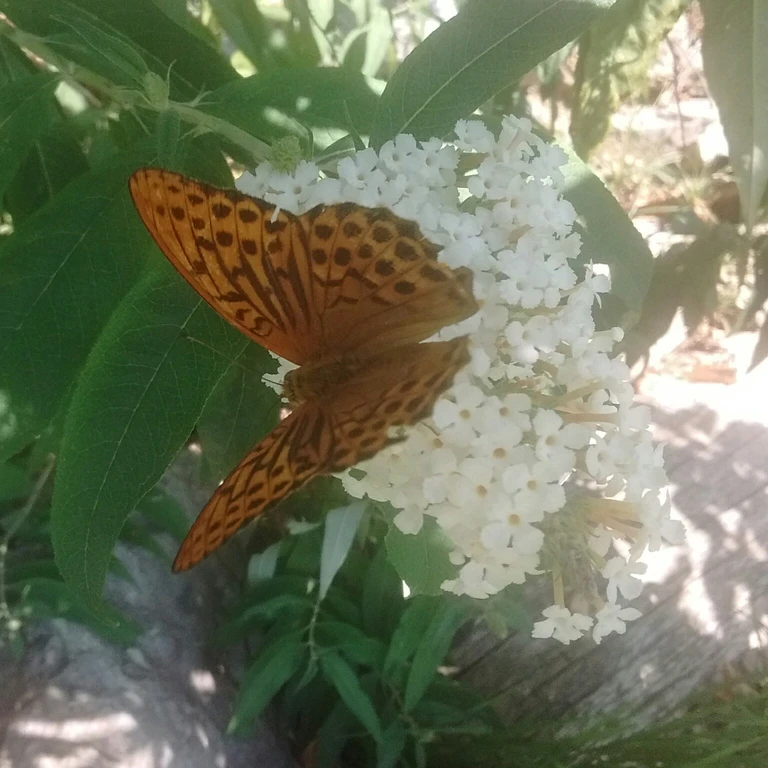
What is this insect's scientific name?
Argynnis paphia
